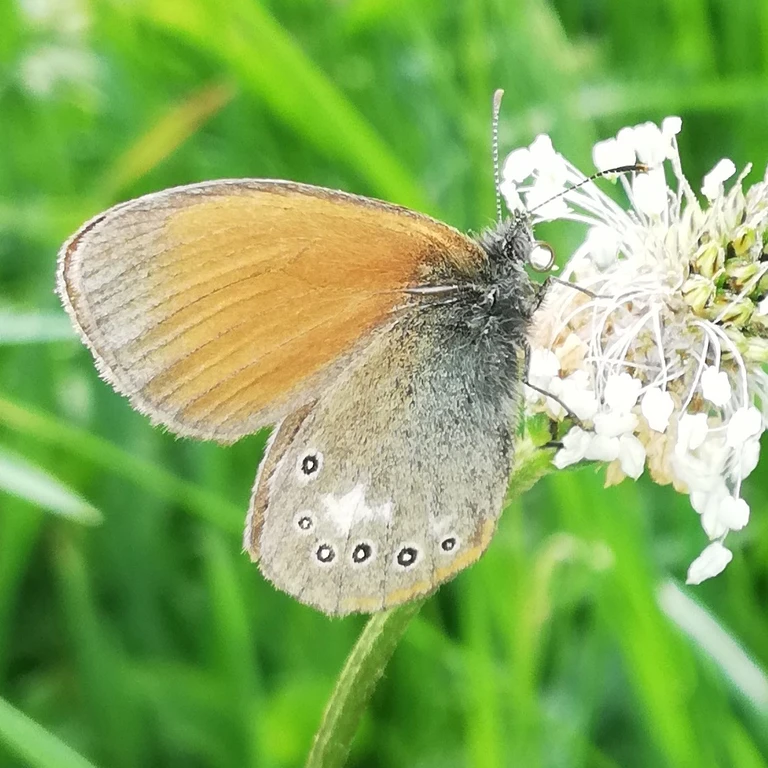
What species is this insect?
Coenonympha glycerion (also Coenonympha iphis)
